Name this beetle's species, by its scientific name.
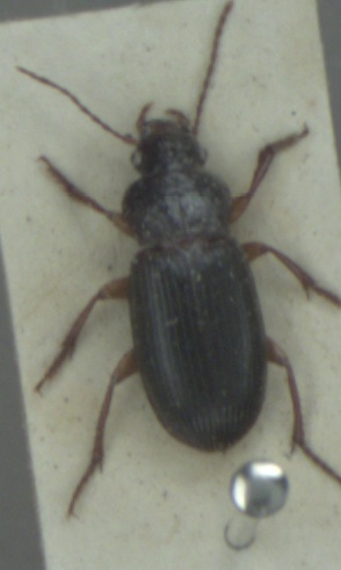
Ophonus rufibarbis
